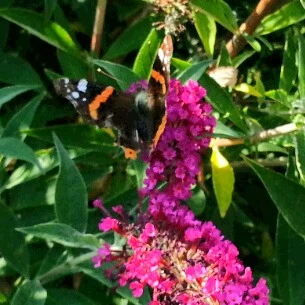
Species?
Vanessa atalanta
